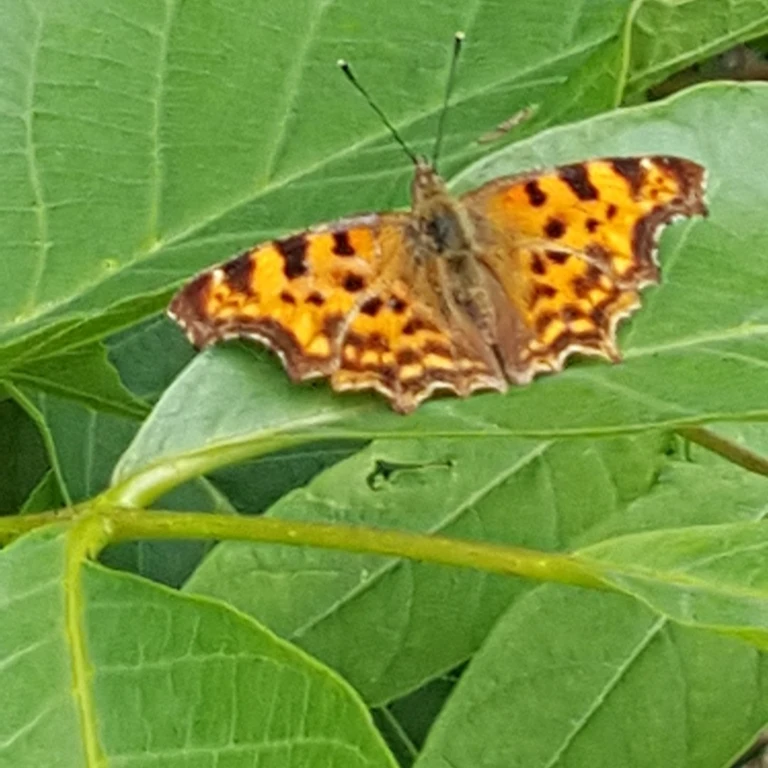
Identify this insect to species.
Polygonia c-album
